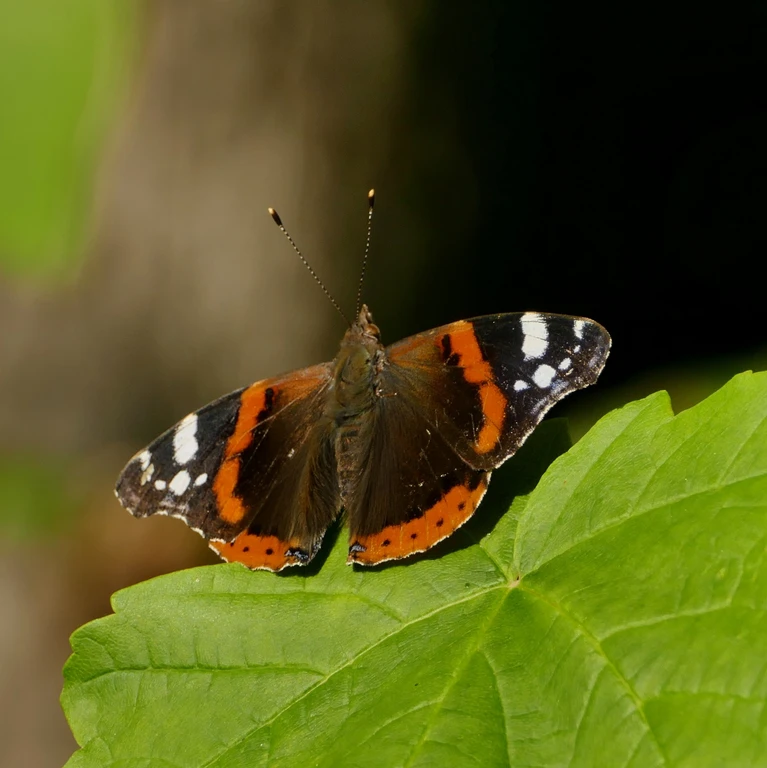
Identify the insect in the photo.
Vanessa atalanta
